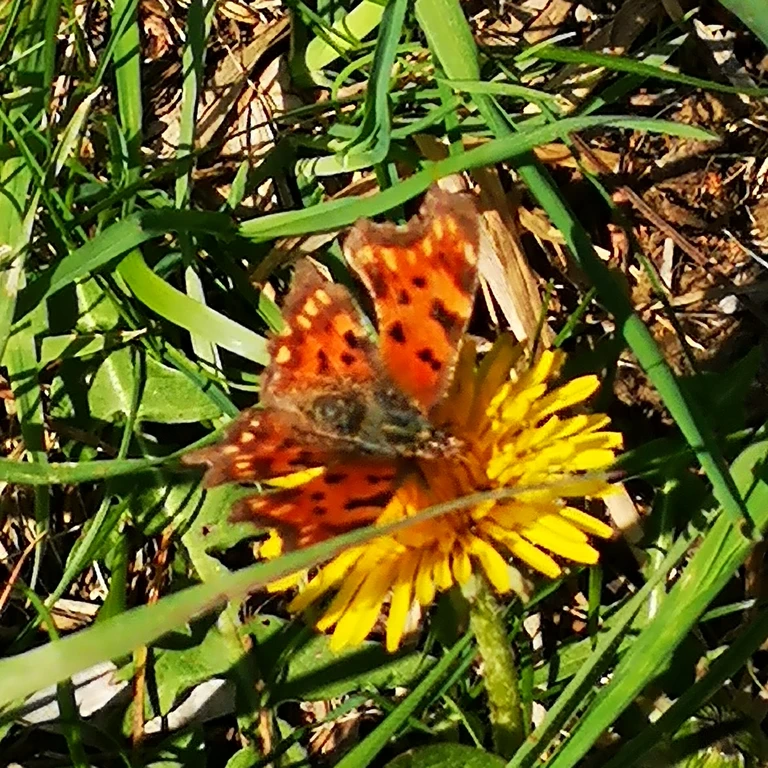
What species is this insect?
Polygonia c-album
